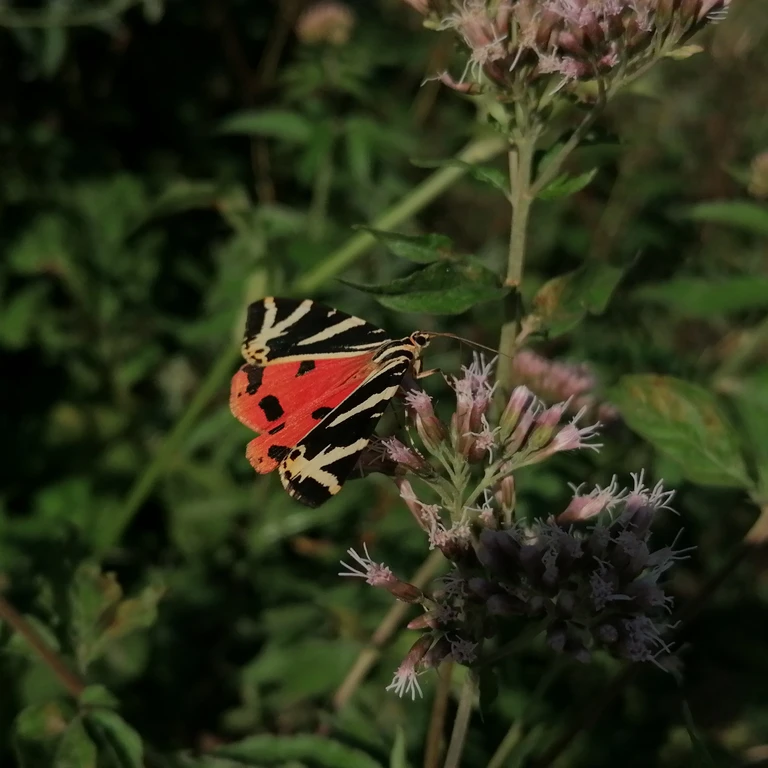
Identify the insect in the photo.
Euplagia quadripunctaria
